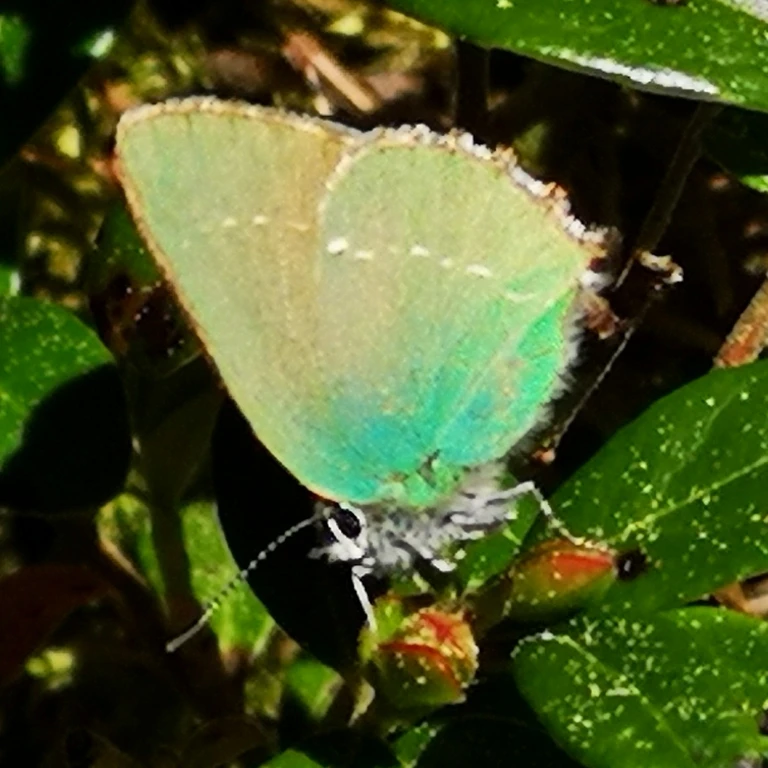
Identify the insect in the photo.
Callophrys rubi
